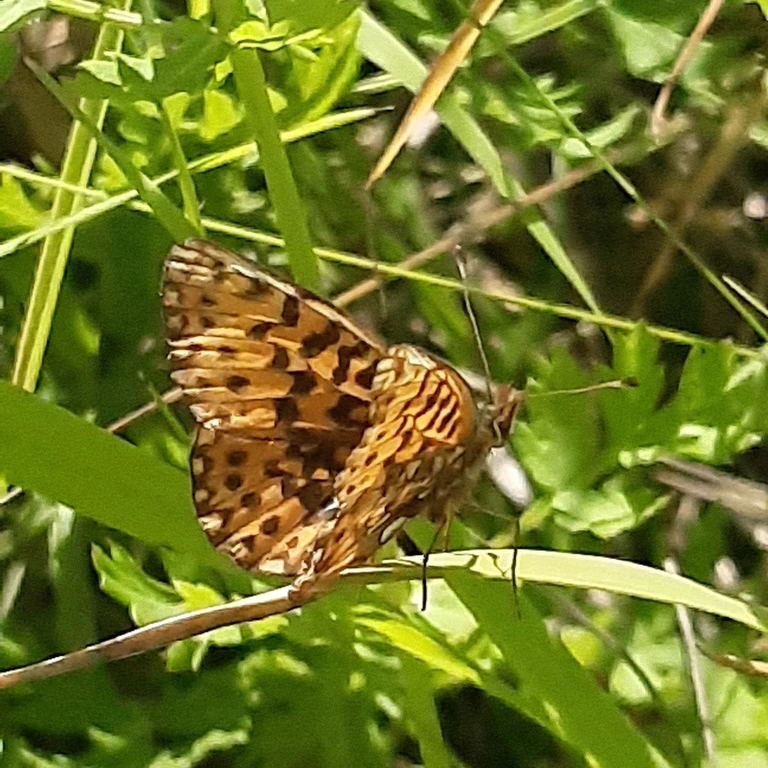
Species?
Boloria dia
